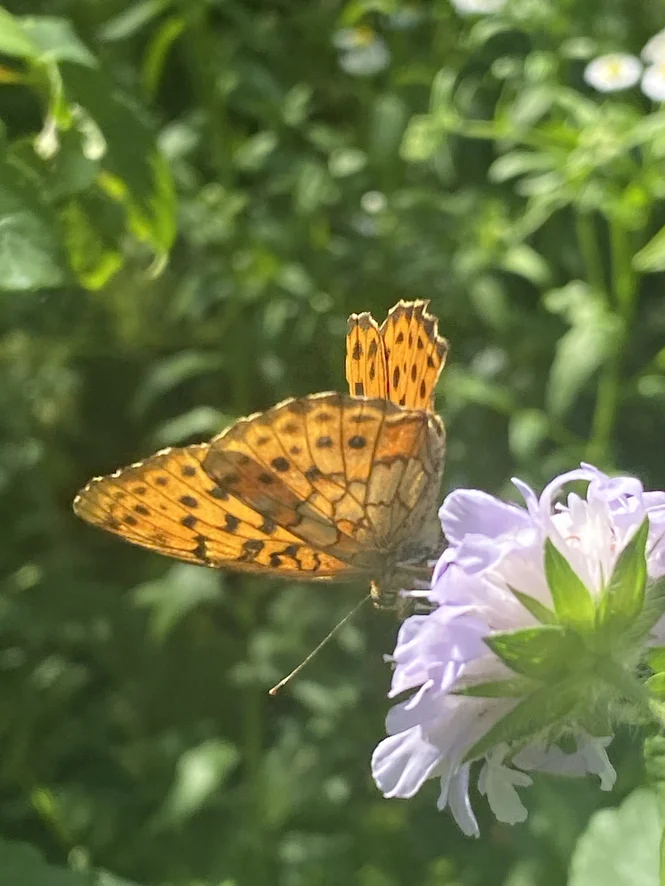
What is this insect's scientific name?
Brenthis daphne
